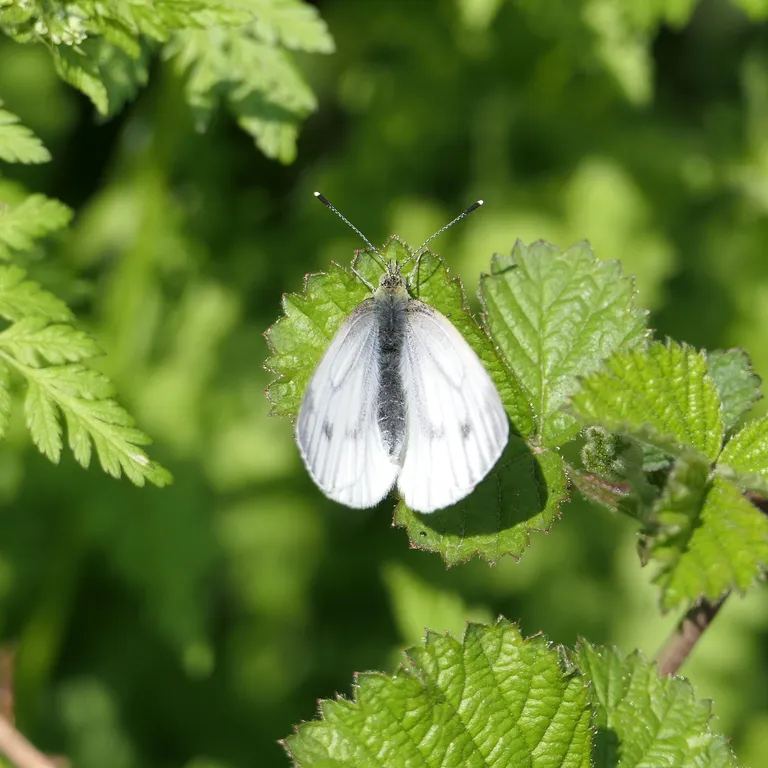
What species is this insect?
Pieris napi
